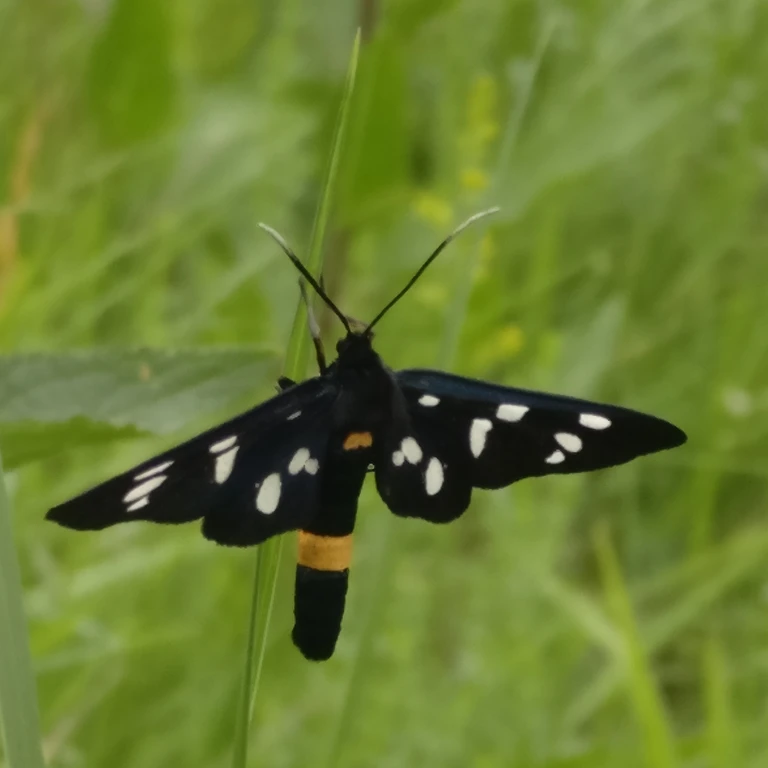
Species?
Amata phegea
